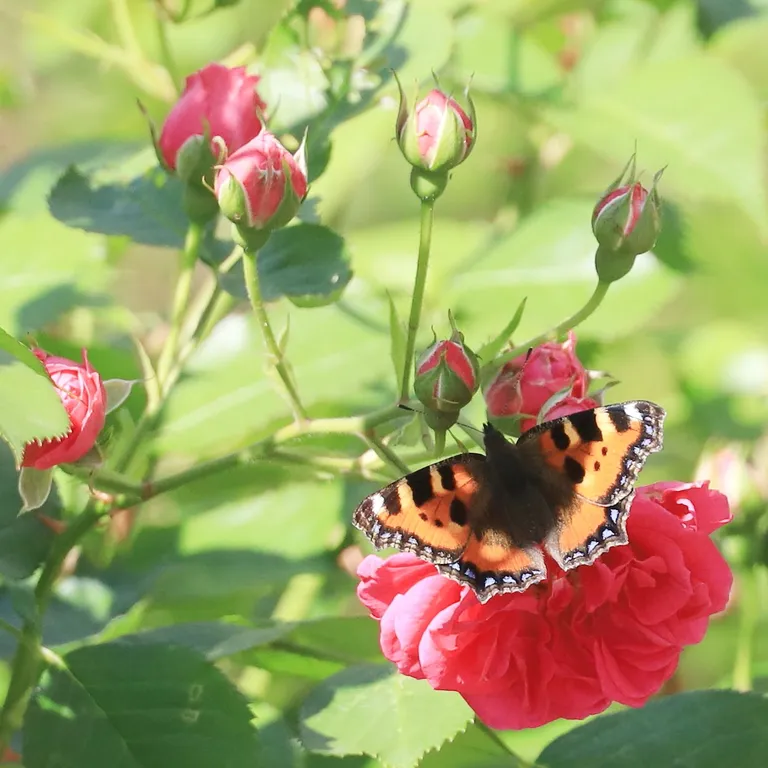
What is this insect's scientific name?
Aglais urticae
